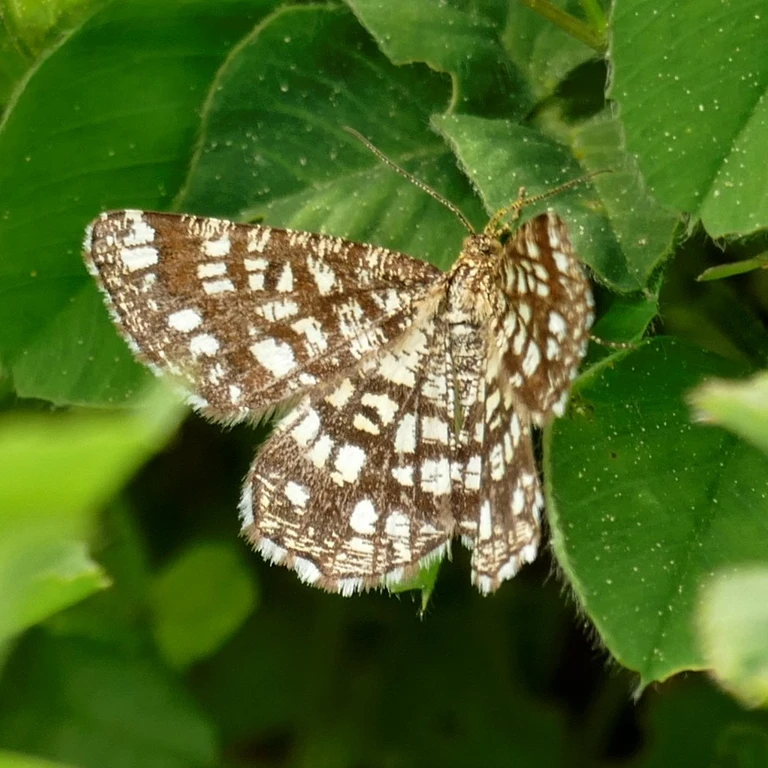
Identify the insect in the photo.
Chiasmia clathrata
